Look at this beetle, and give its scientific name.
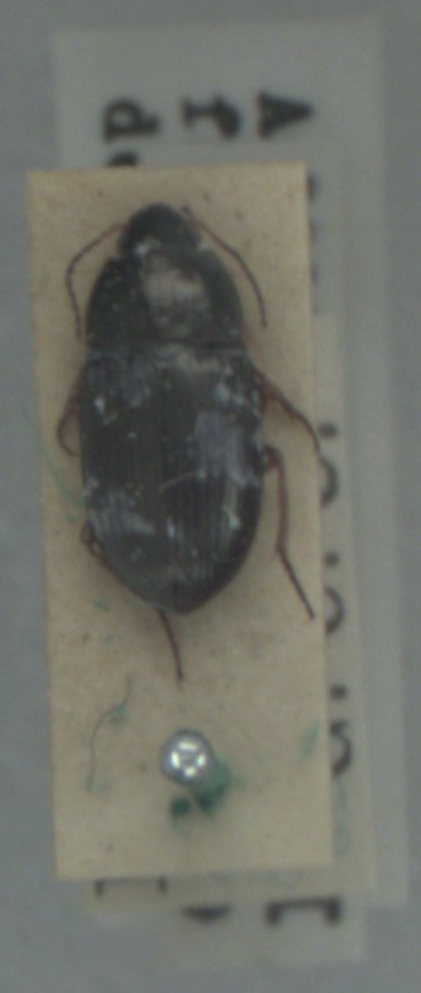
Amara familiaris
